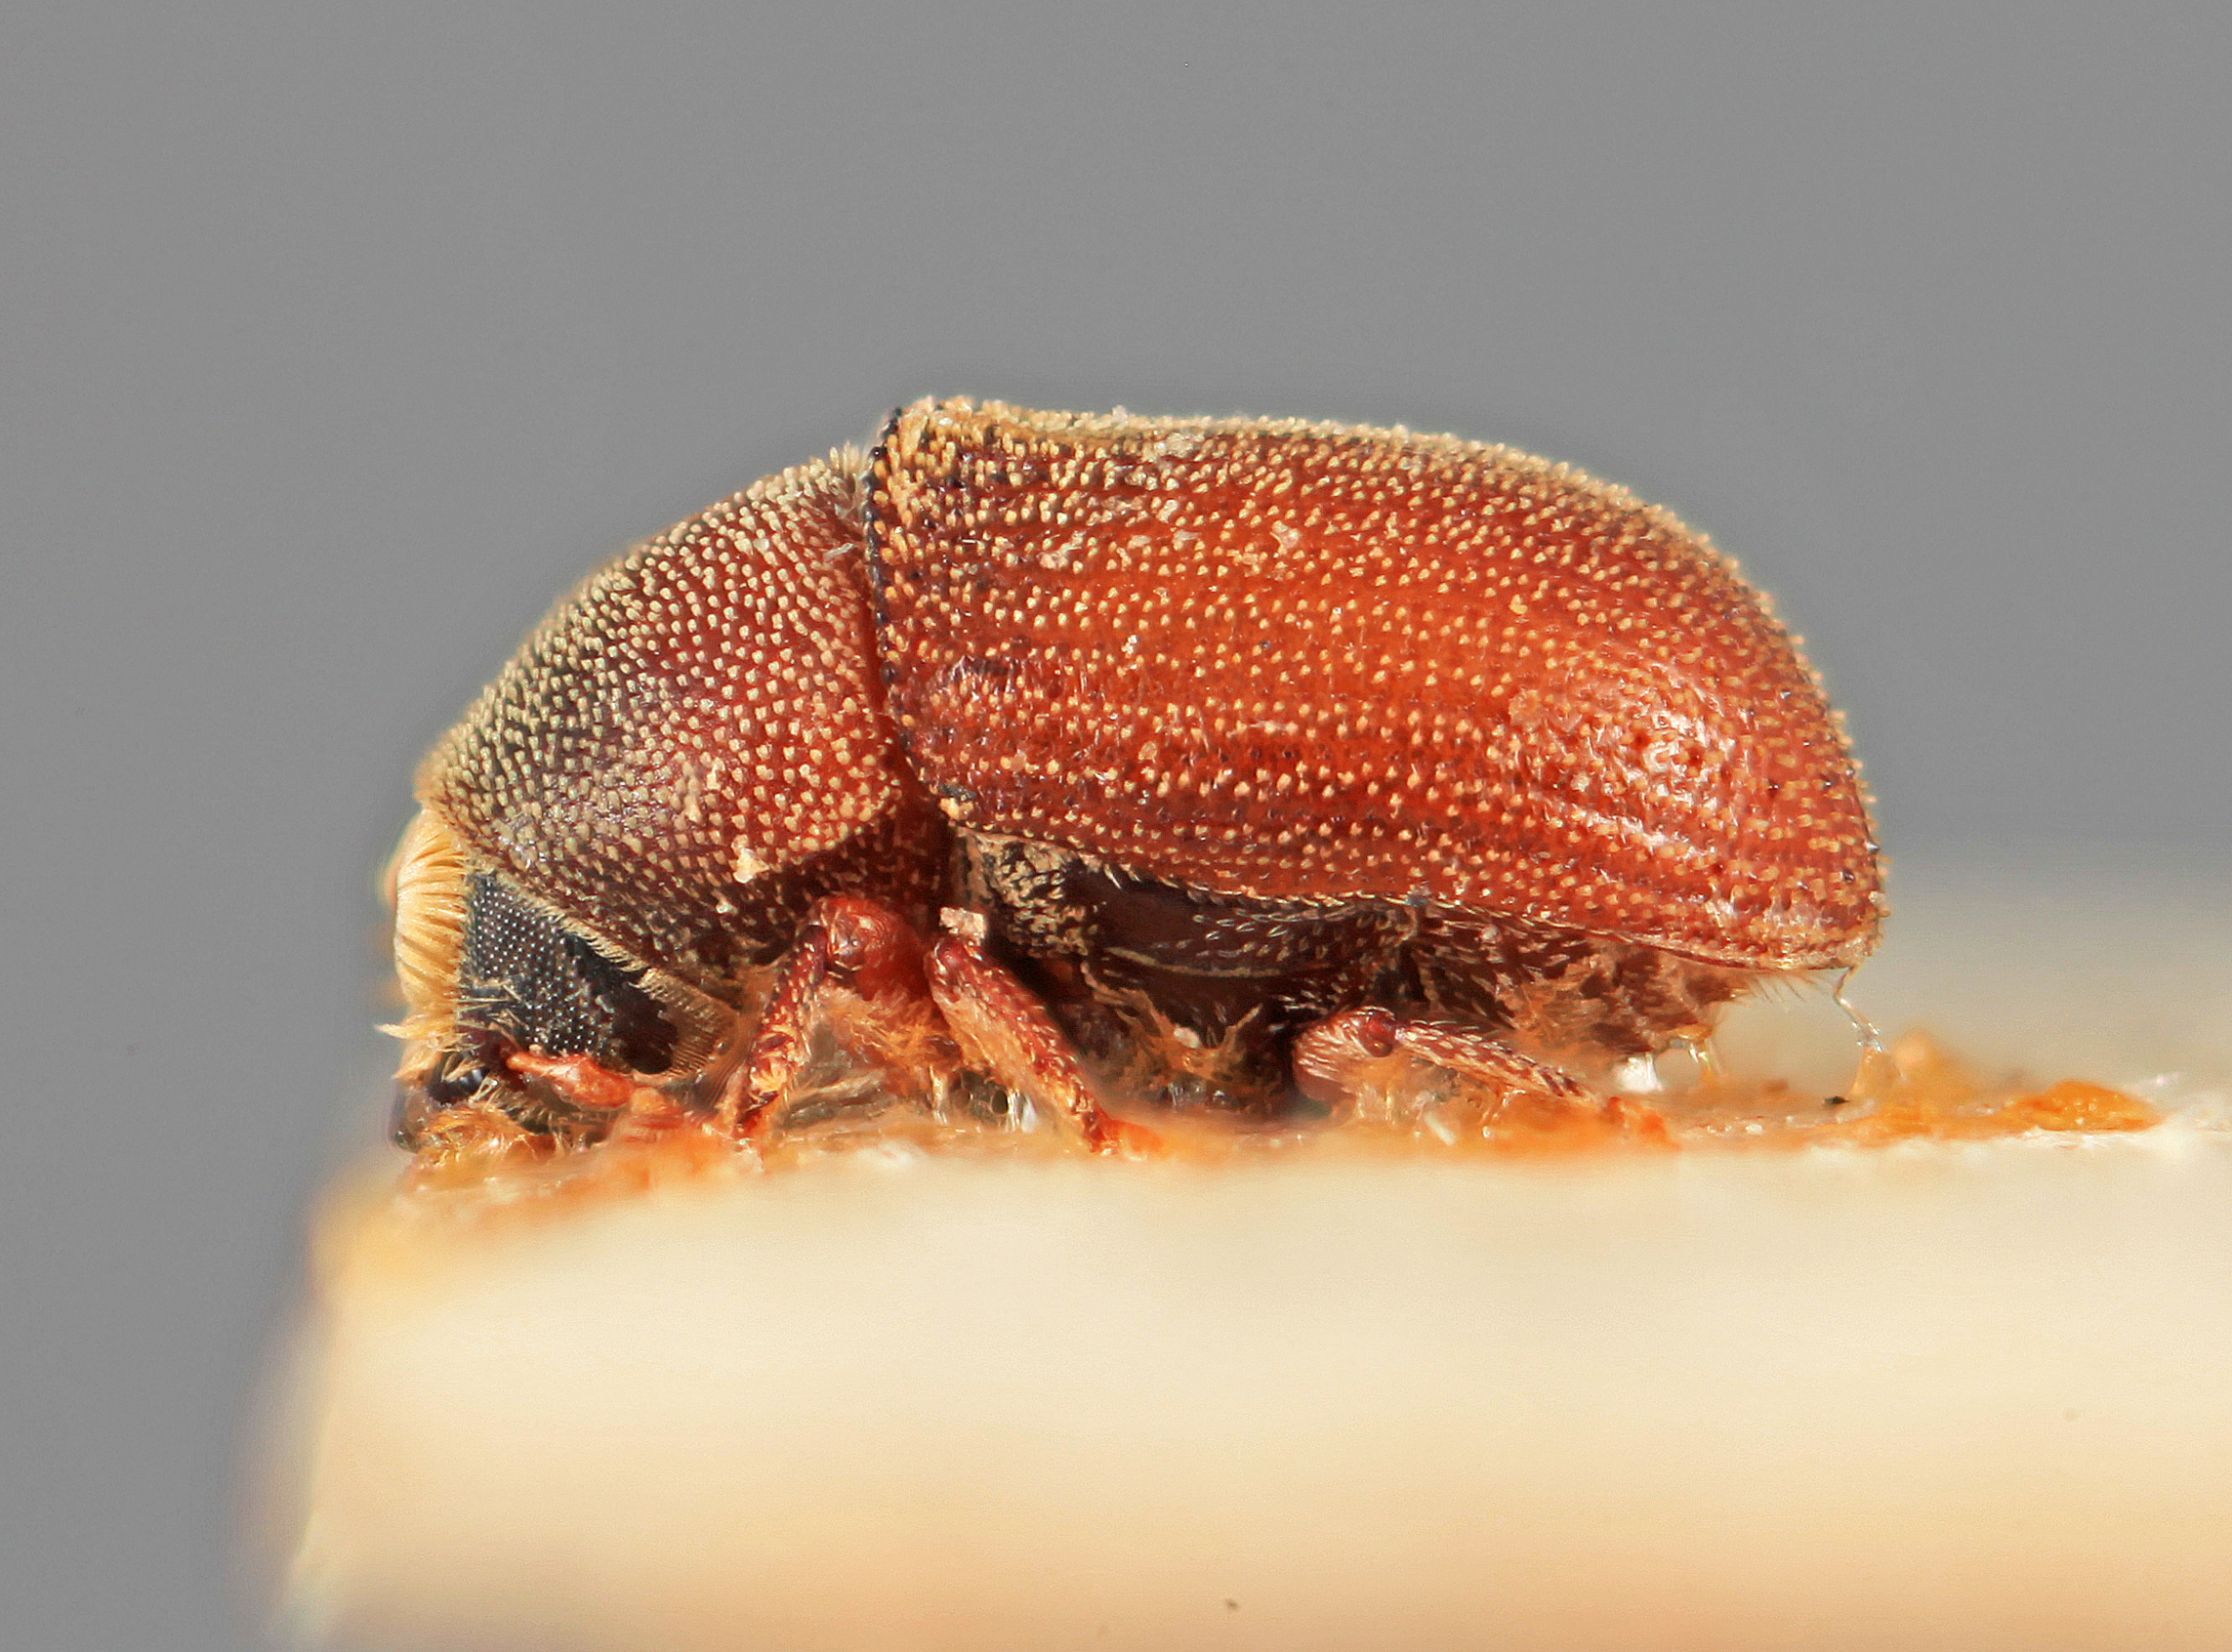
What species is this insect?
Carphoborus latus
